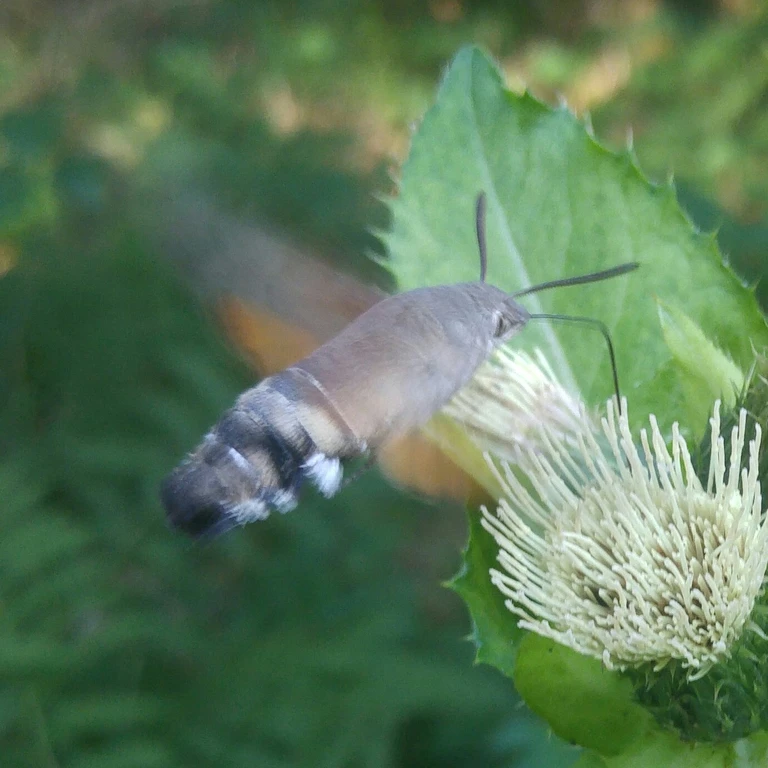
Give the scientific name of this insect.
Macroglossum stellatarum
